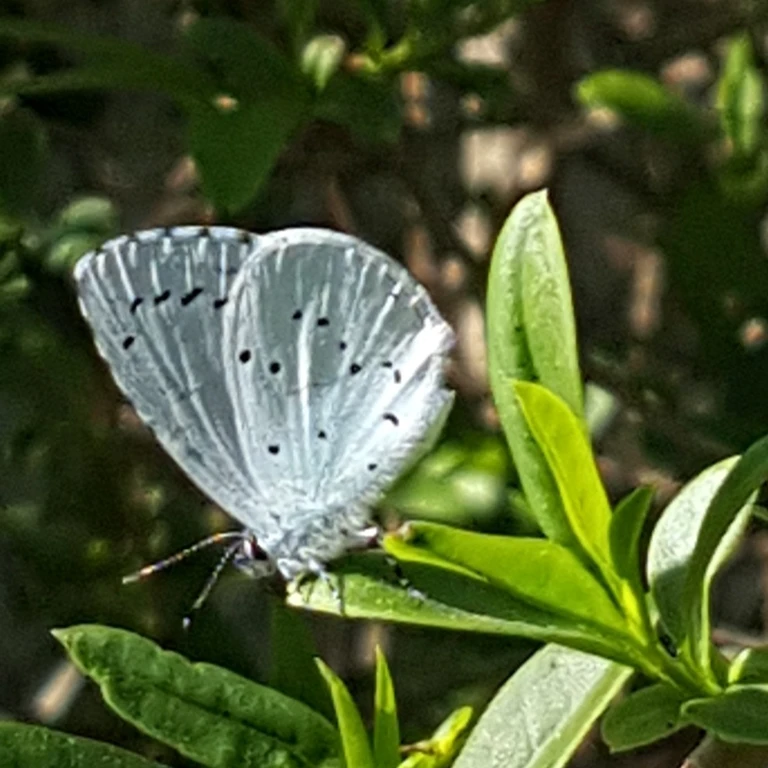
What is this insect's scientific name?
Celastrina argiolus
